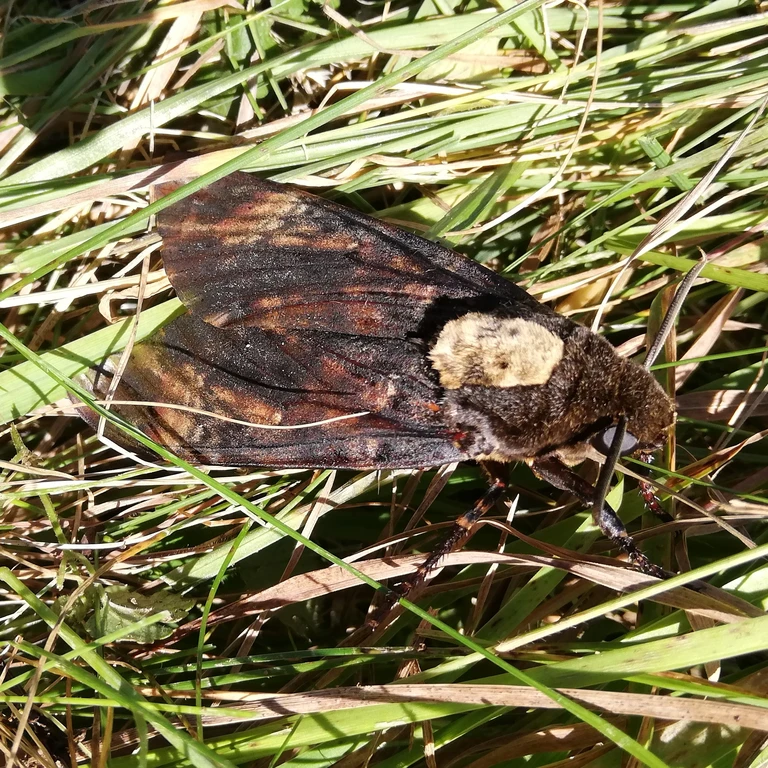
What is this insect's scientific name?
Acherontia atropos
